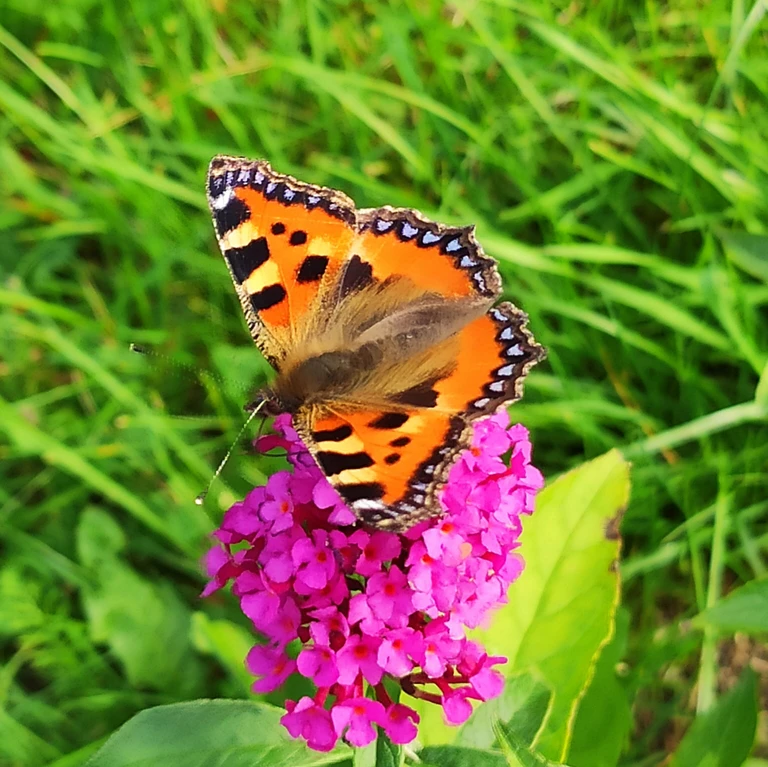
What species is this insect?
Aglais urticae
